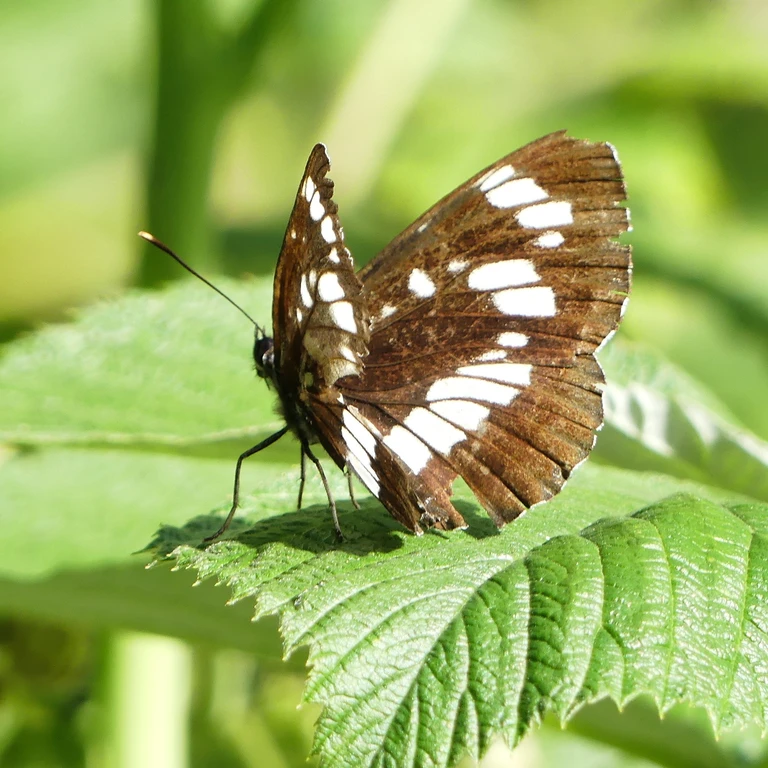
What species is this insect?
Neptis rivularis
